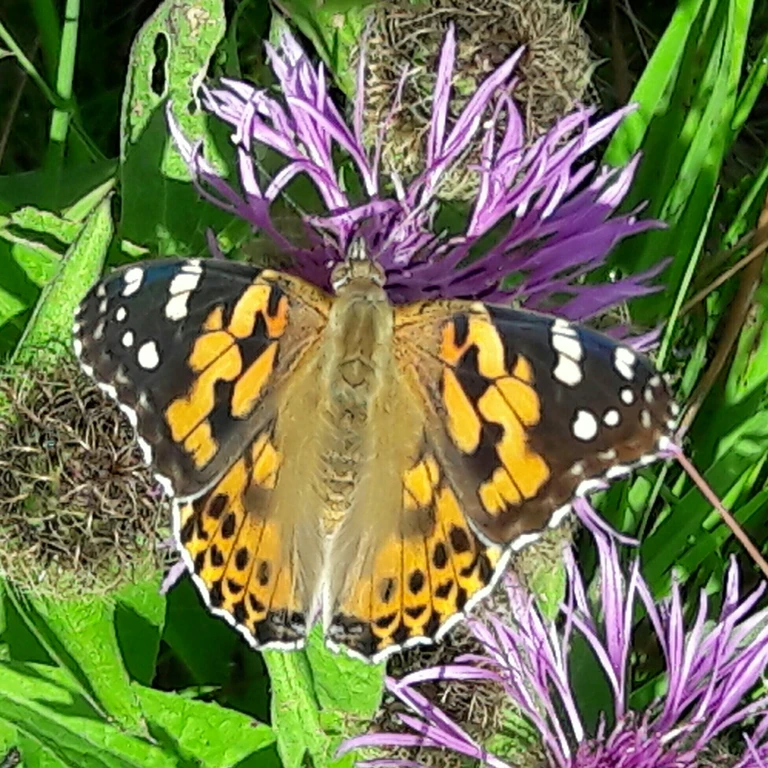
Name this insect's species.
Vanessa cardui
